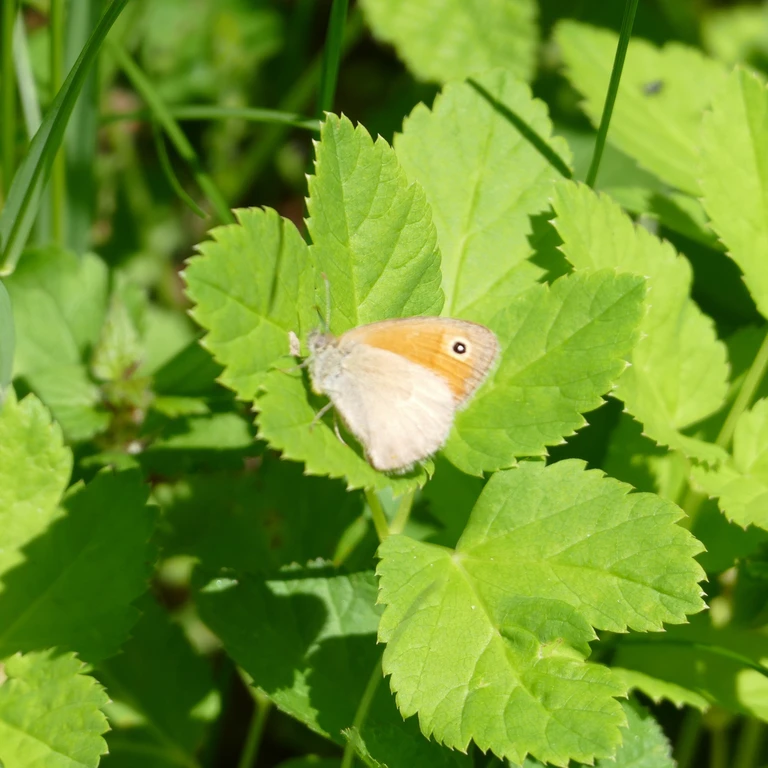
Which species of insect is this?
Coenonympha pamphilus
